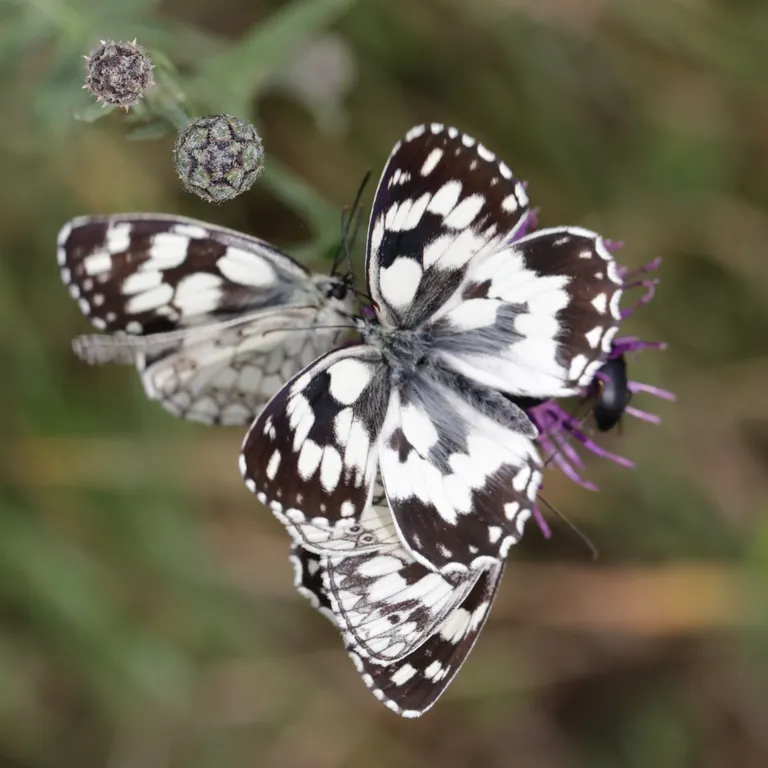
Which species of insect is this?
Melanargia galathea
